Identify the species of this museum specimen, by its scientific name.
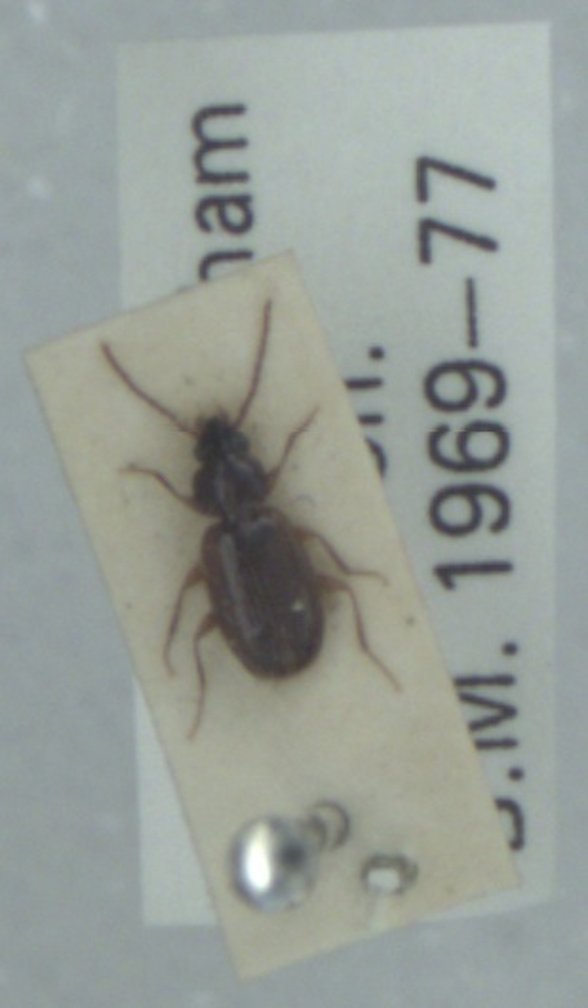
Trechus quadristriatus
